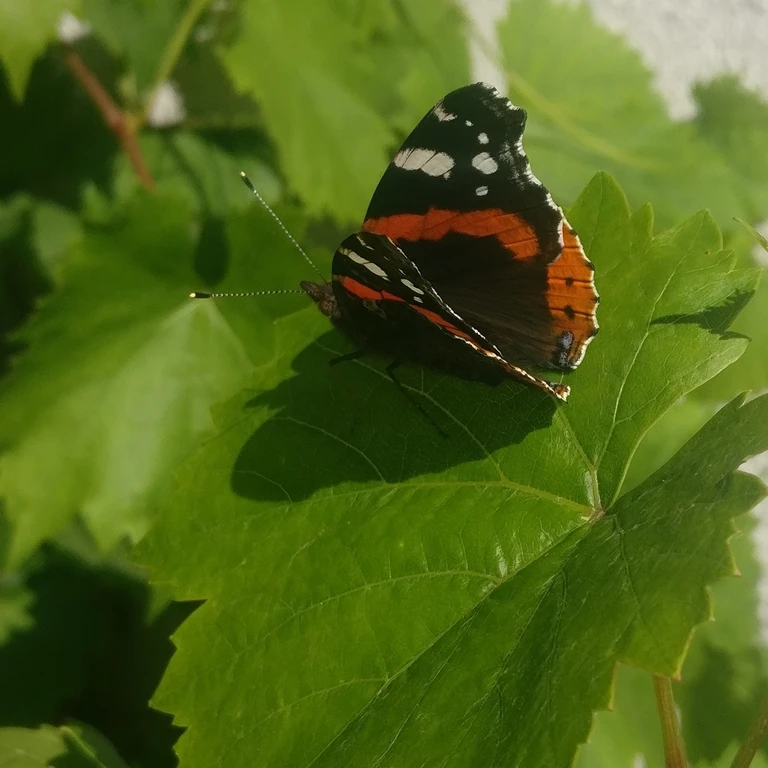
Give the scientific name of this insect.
Vanessa atalanta
